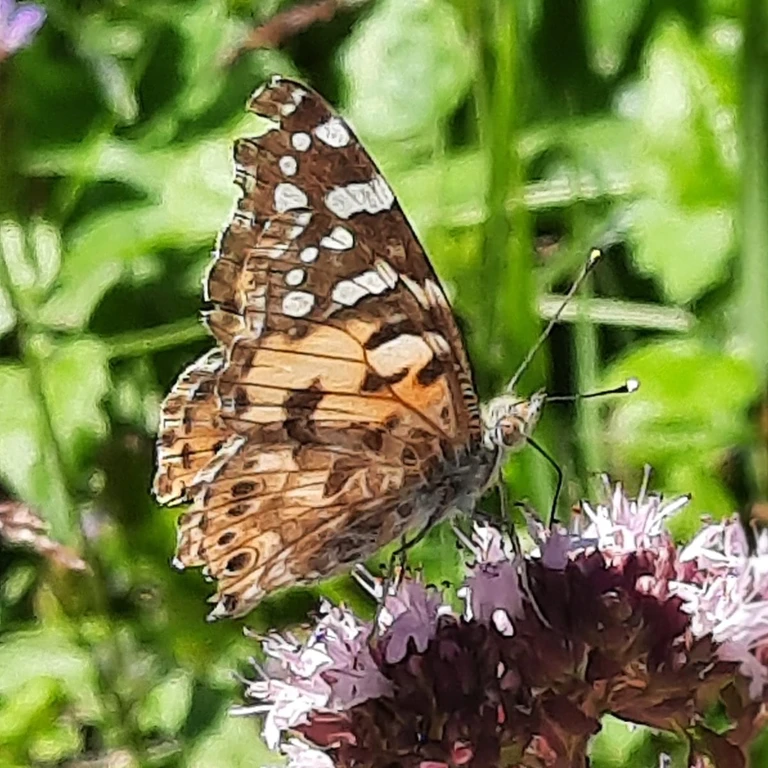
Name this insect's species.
Vanessa cardui
